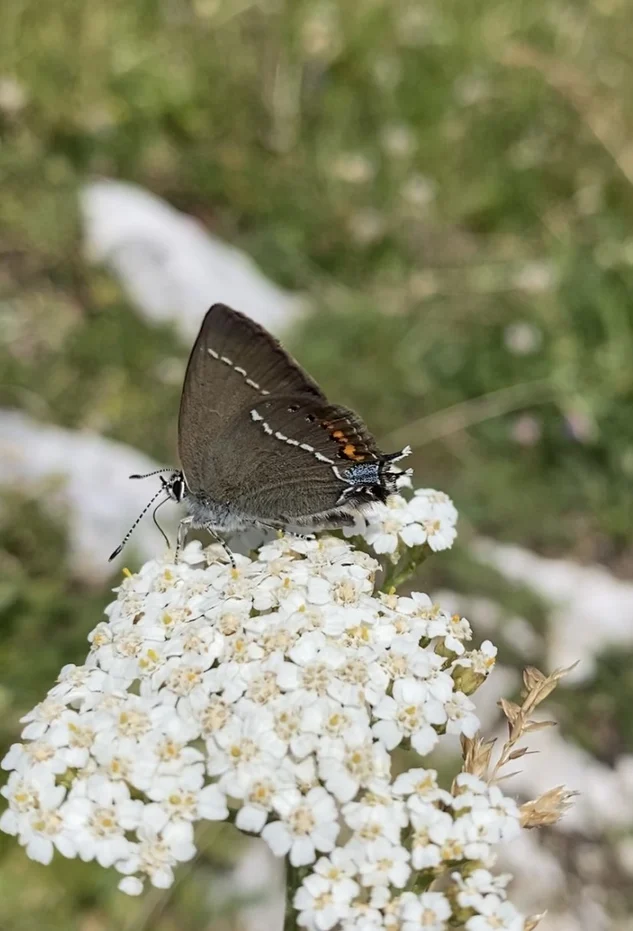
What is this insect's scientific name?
Satyrium spini (also Tuttiola spini)
